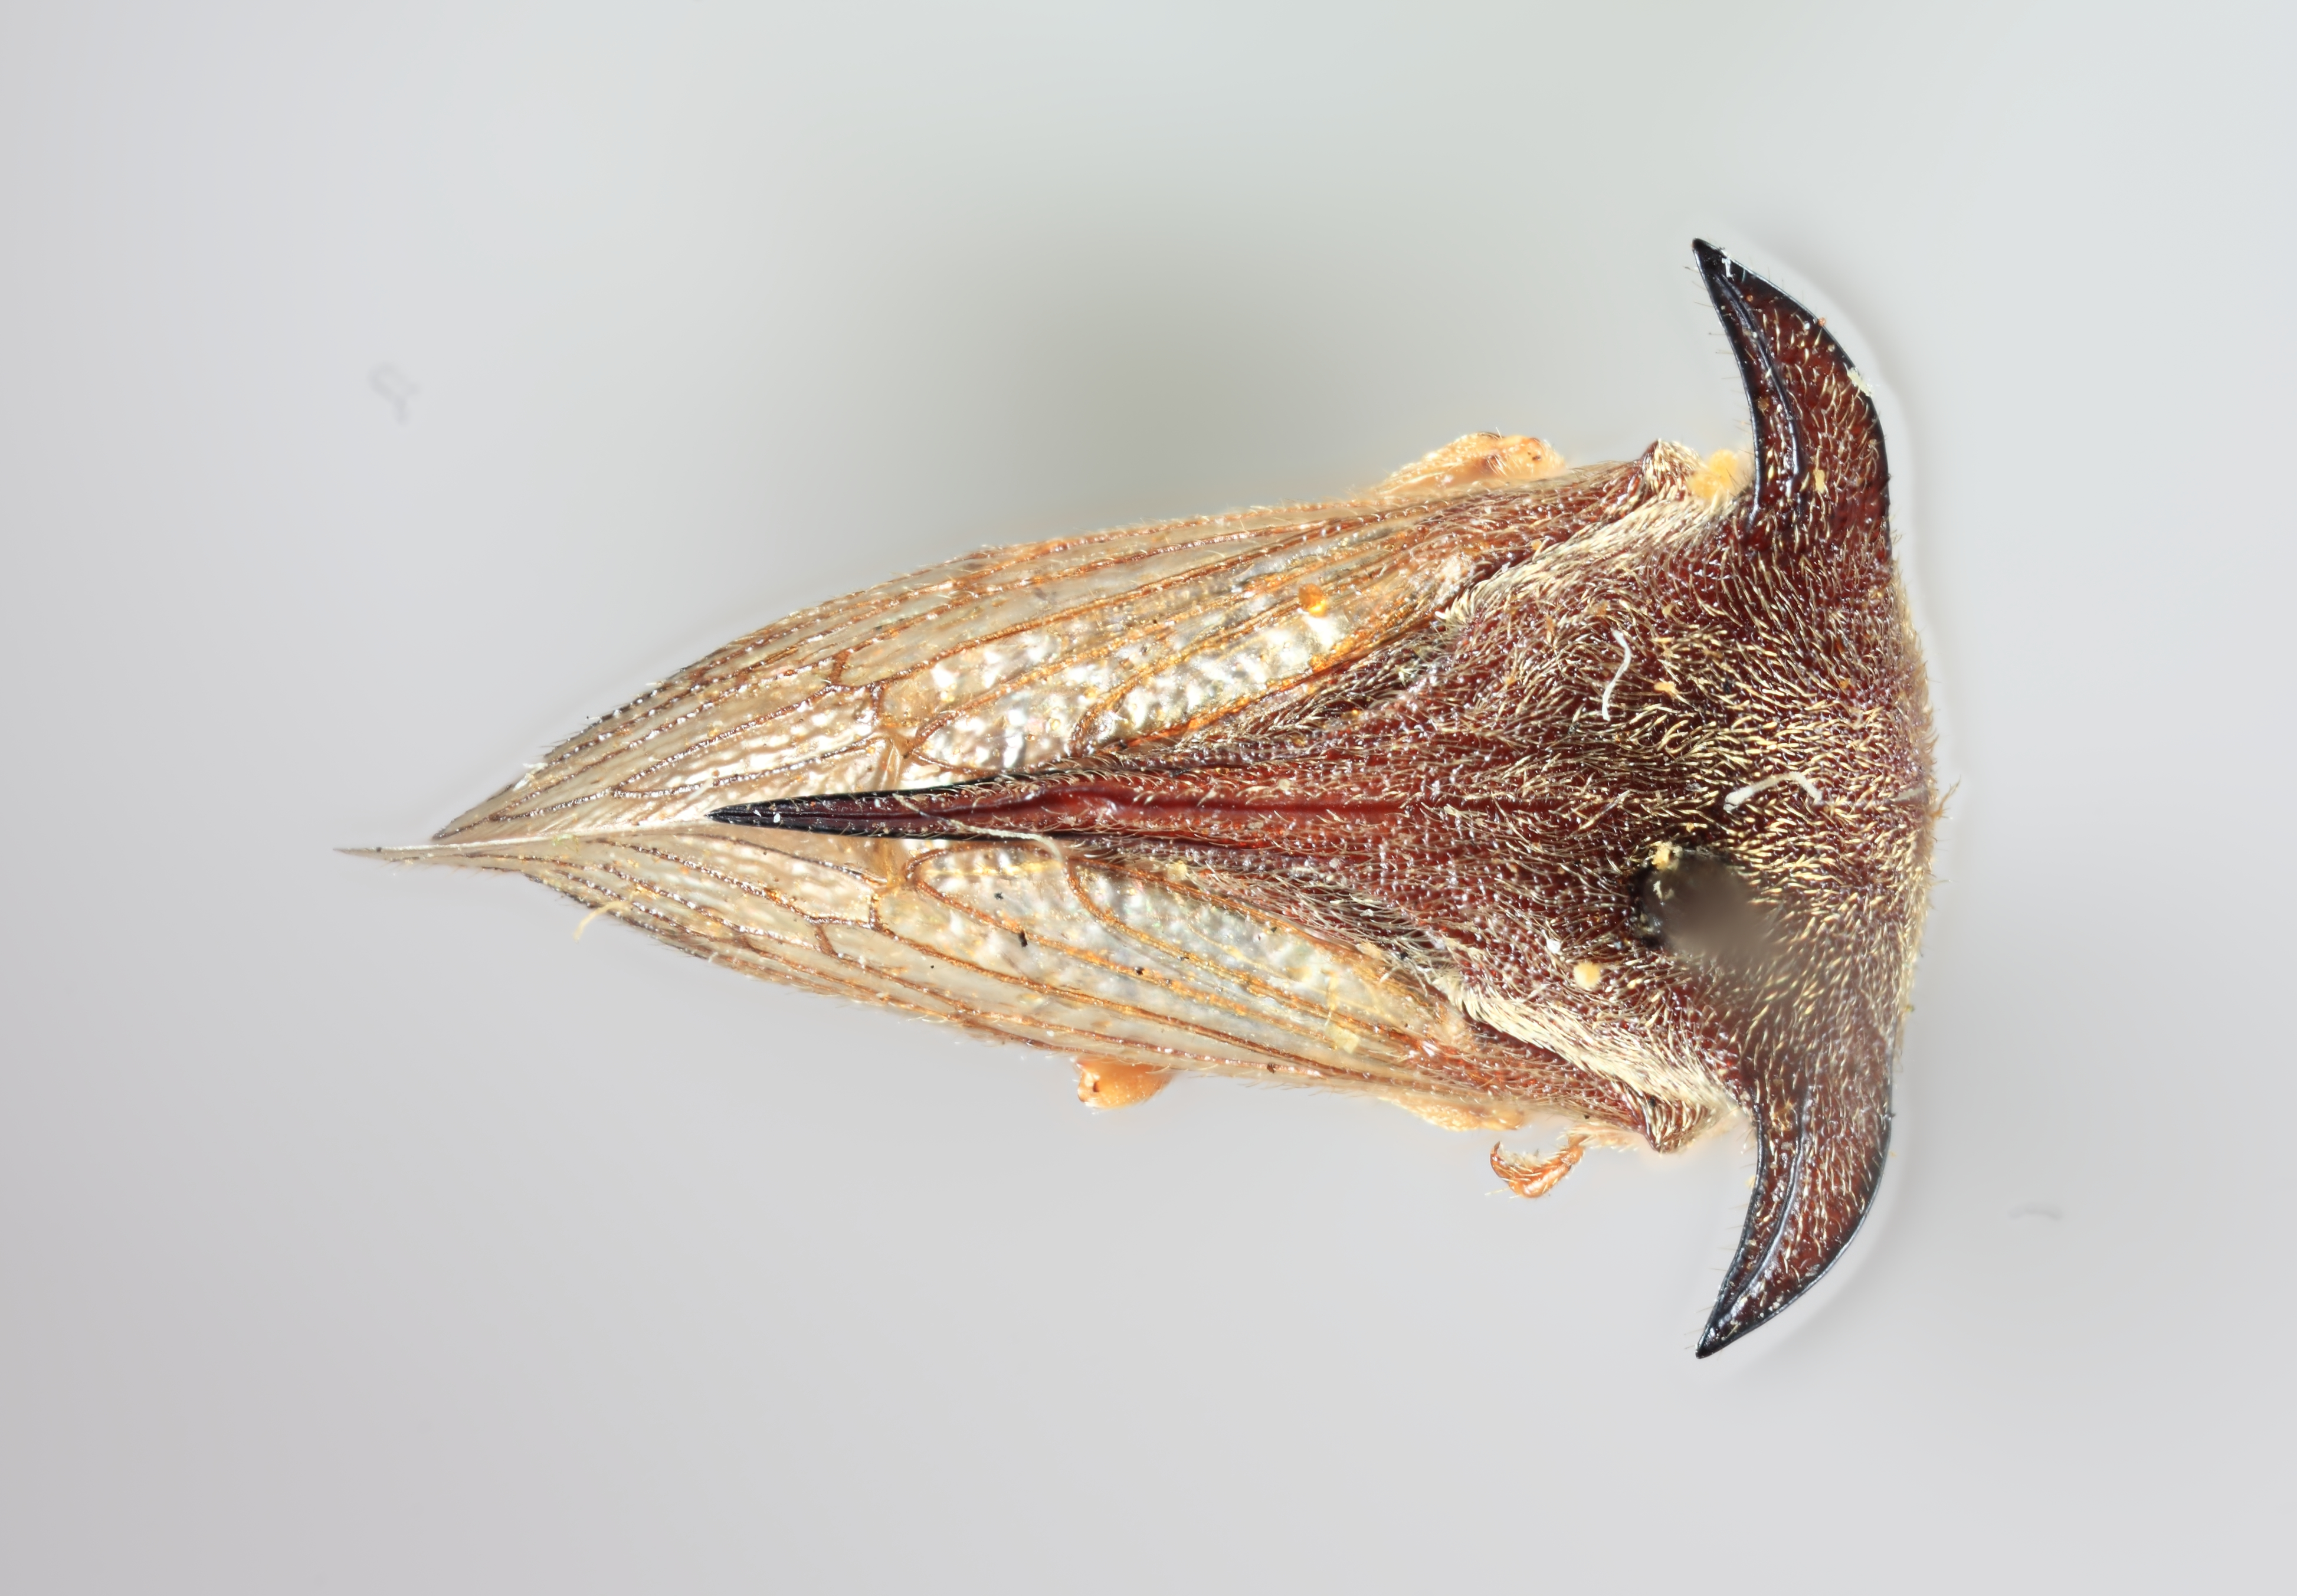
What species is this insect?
Tricentrus manilaensis
